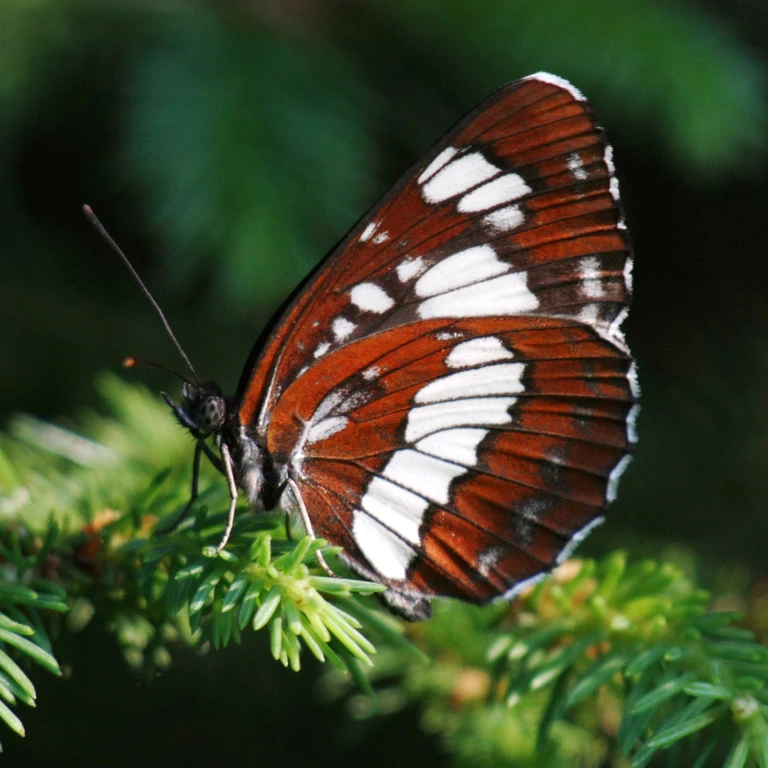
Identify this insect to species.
Neptis rivularis
